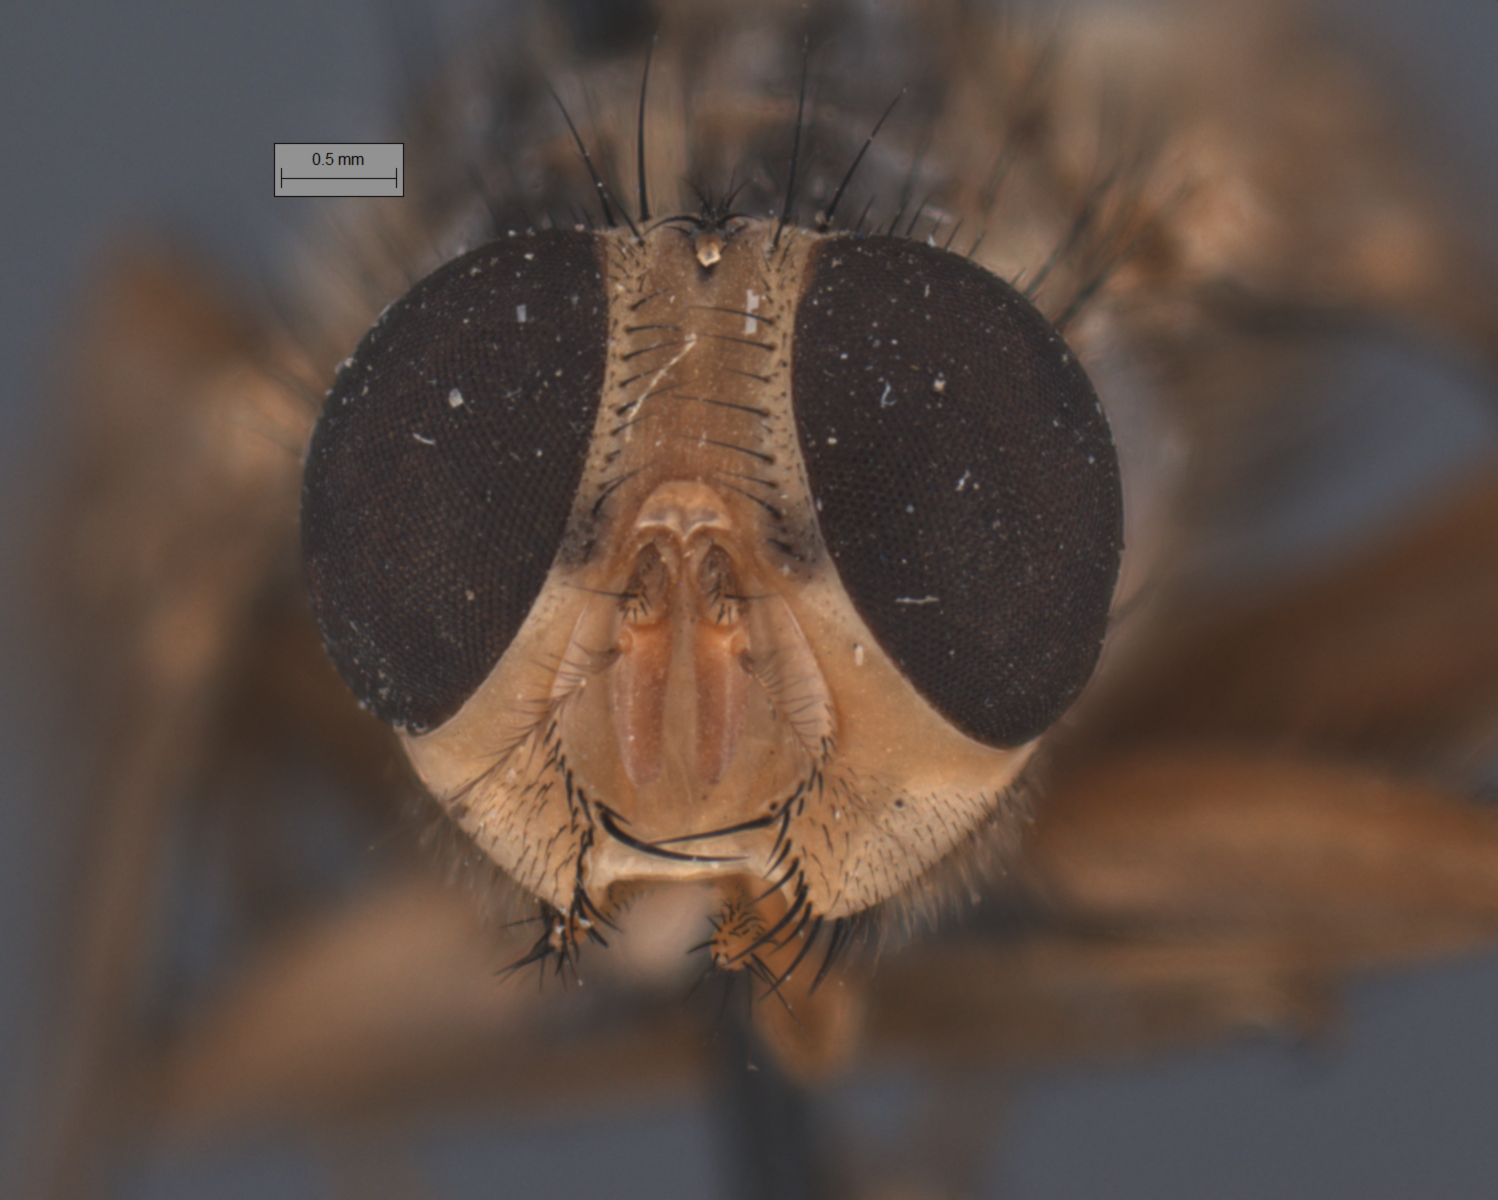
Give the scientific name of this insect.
Auchmeromyia bequaerti
